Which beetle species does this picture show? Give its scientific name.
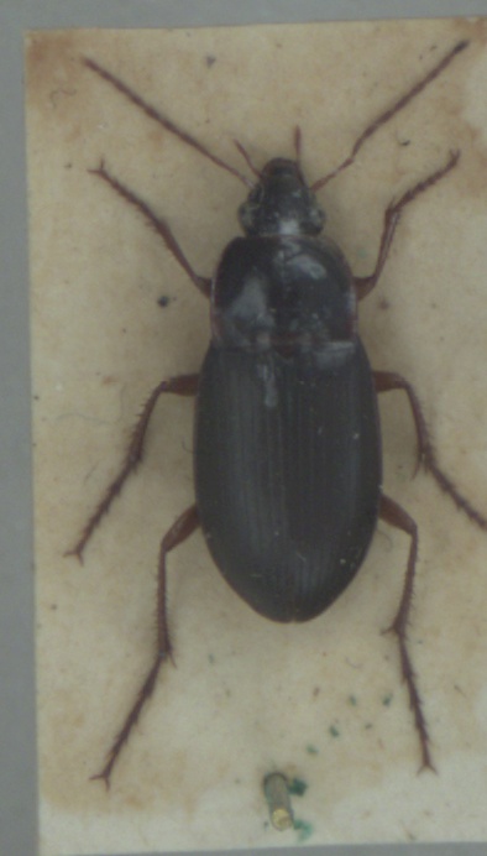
Calathus ambiguus
